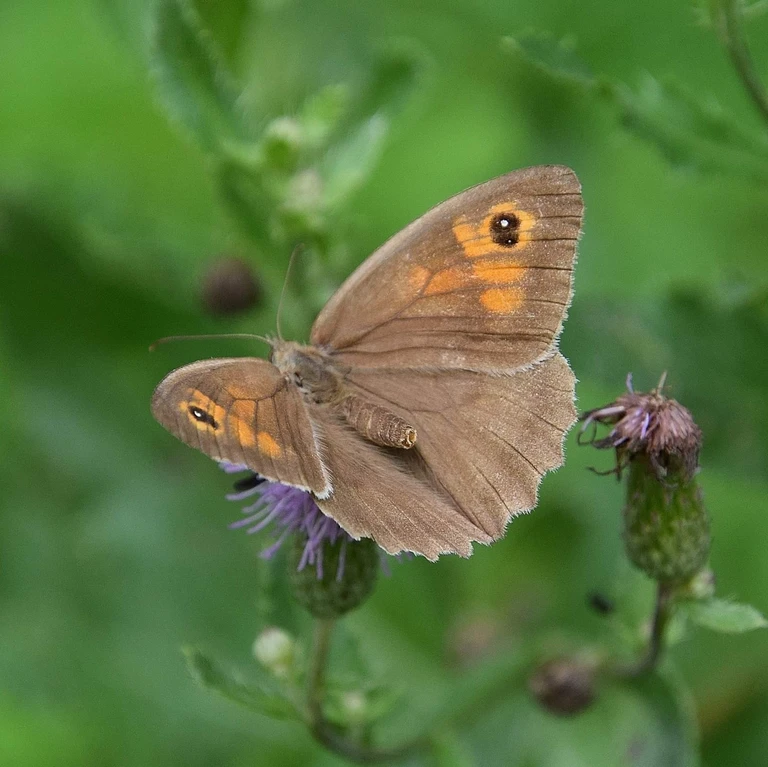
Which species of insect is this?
Maniola jurtina
